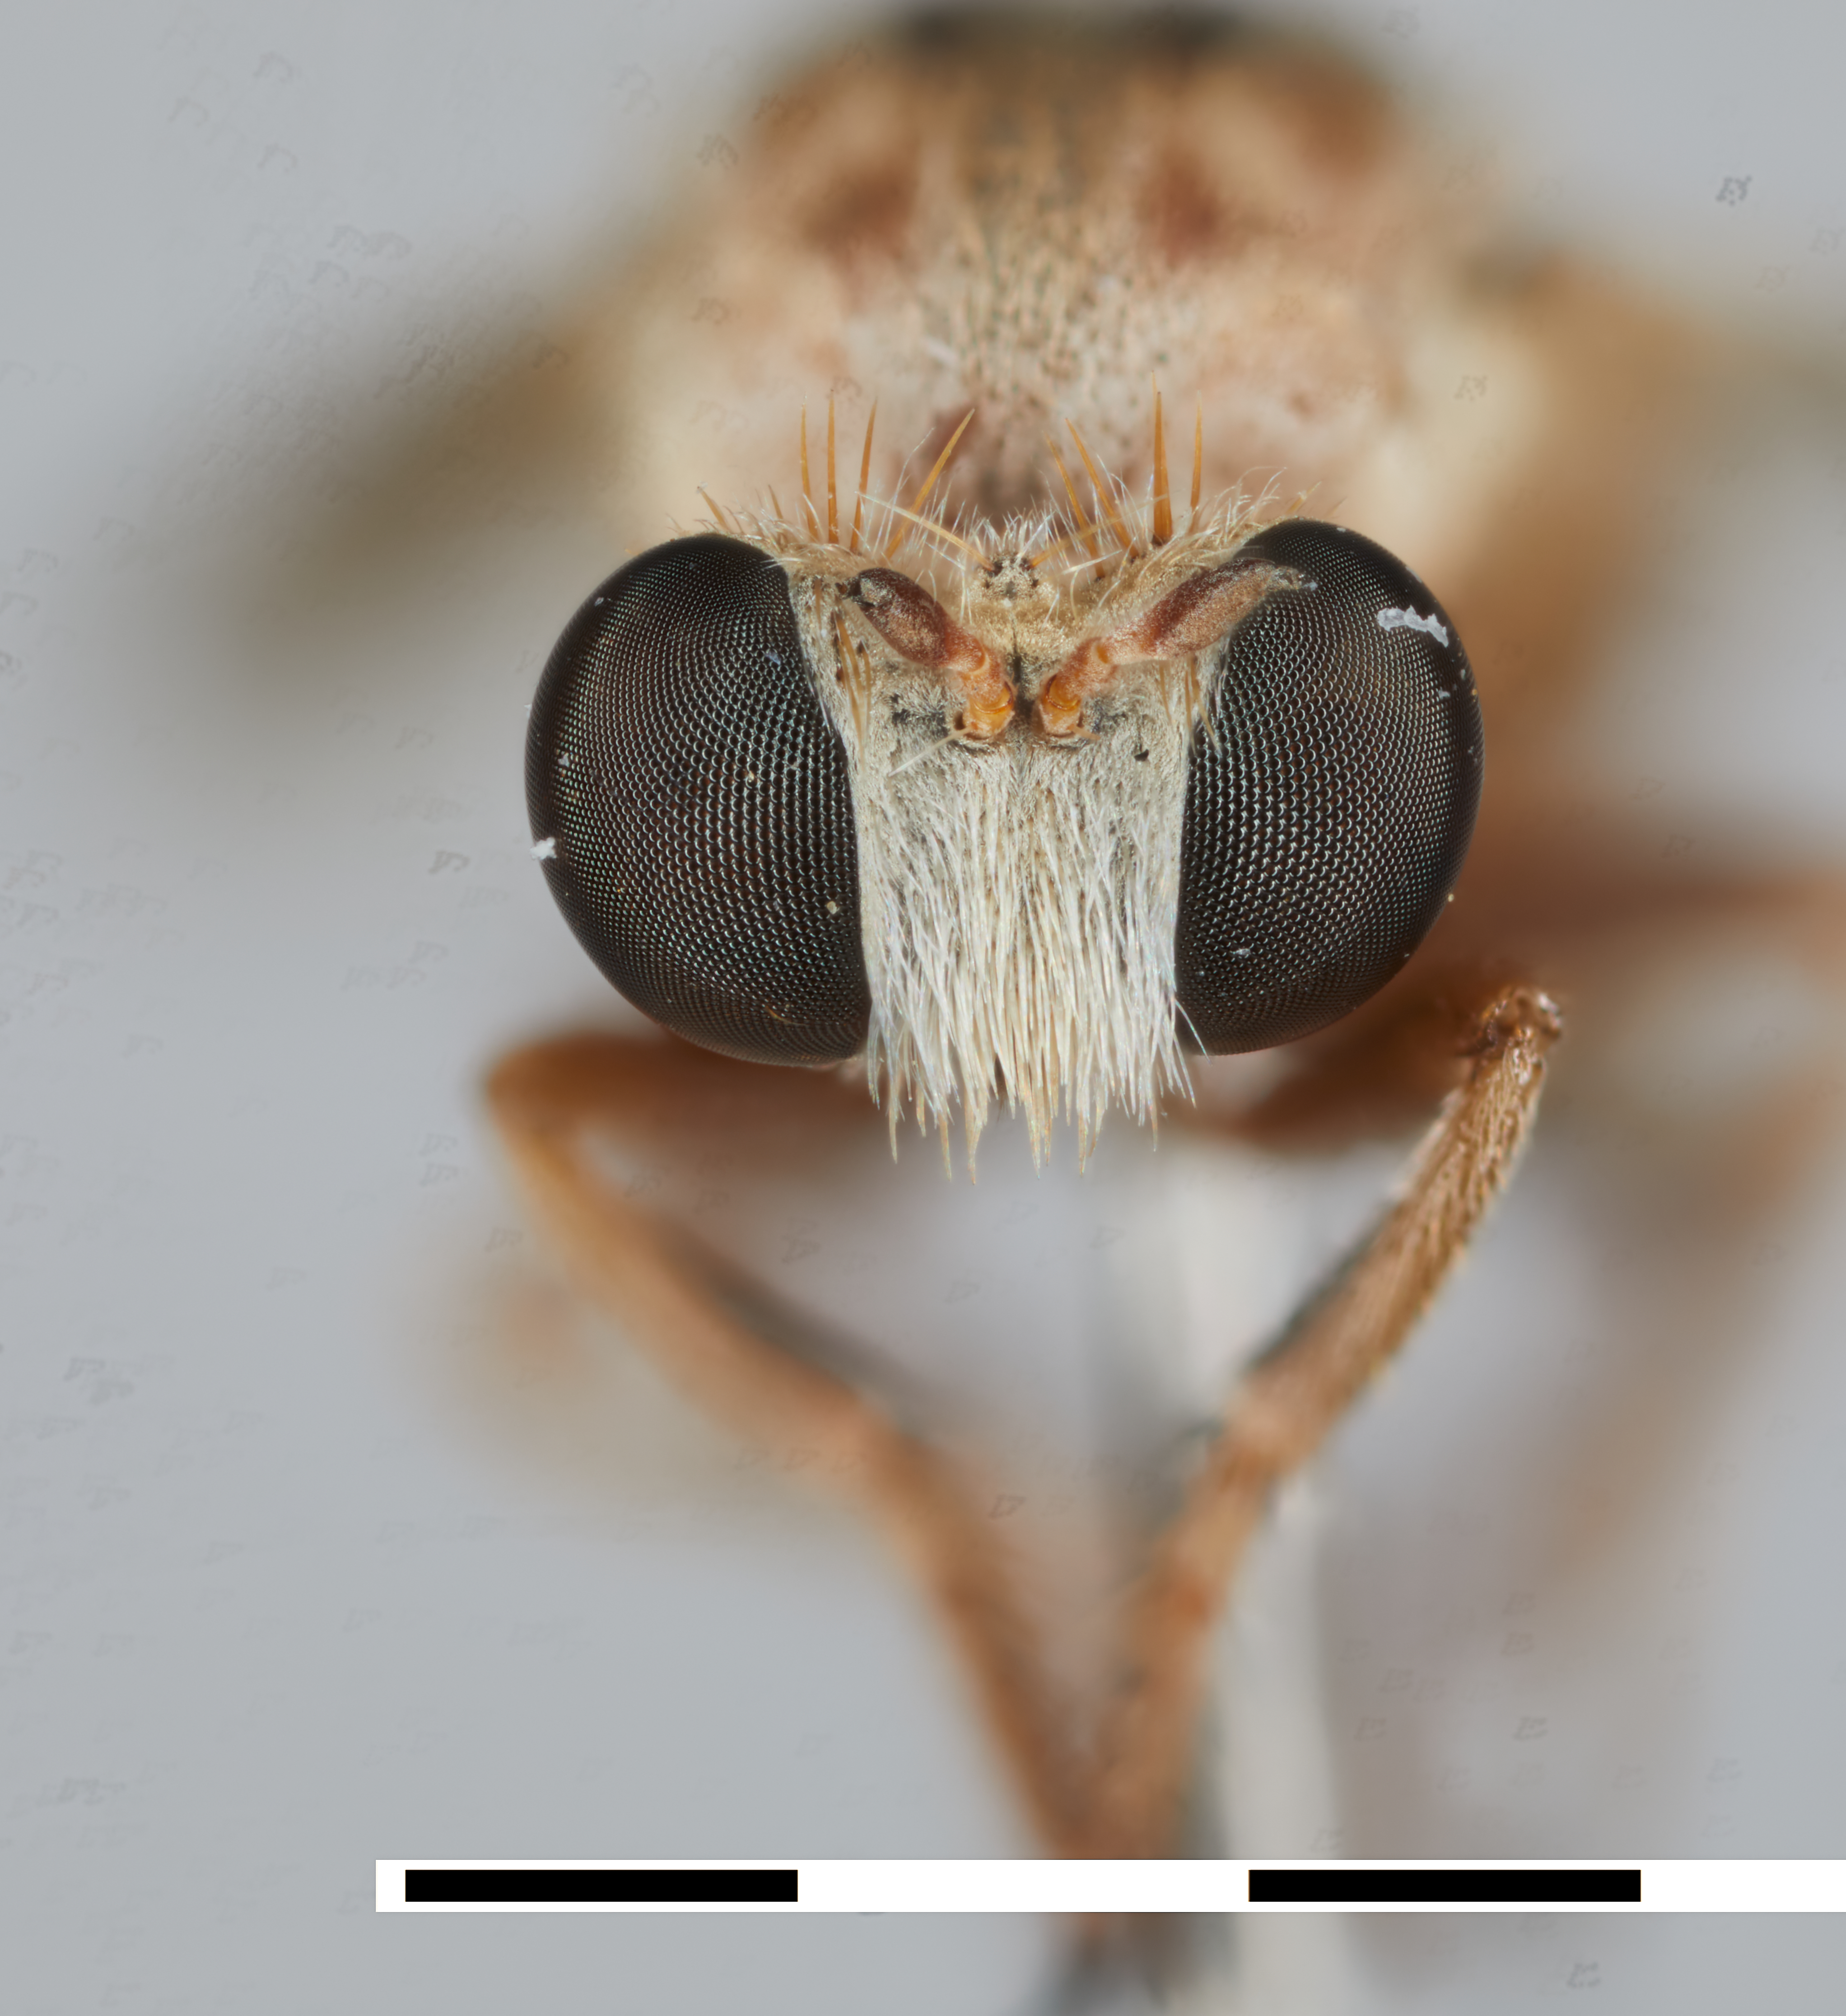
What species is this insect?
Anypodetus fascipennis
